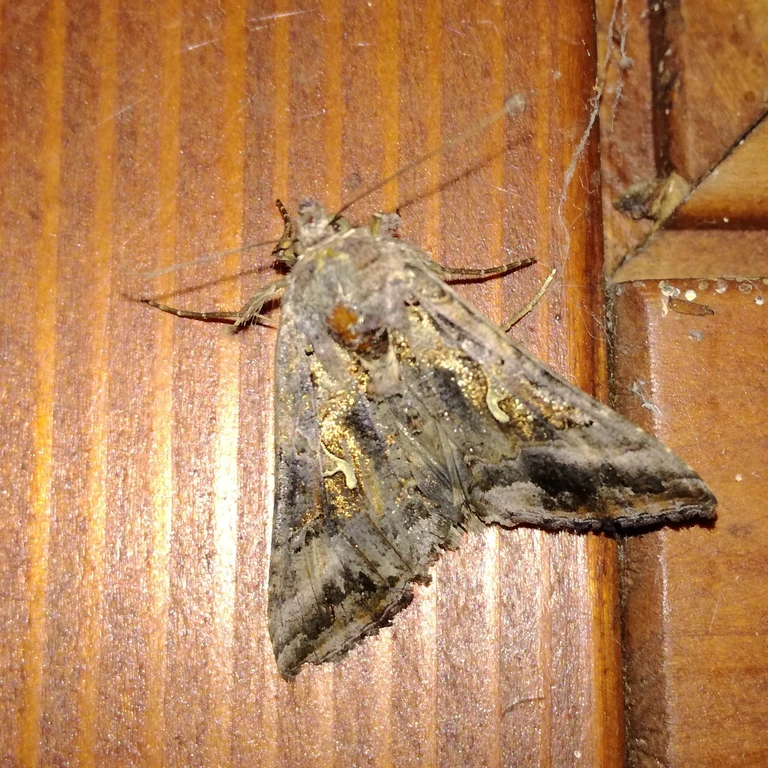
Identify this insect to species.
Autographa gamma
